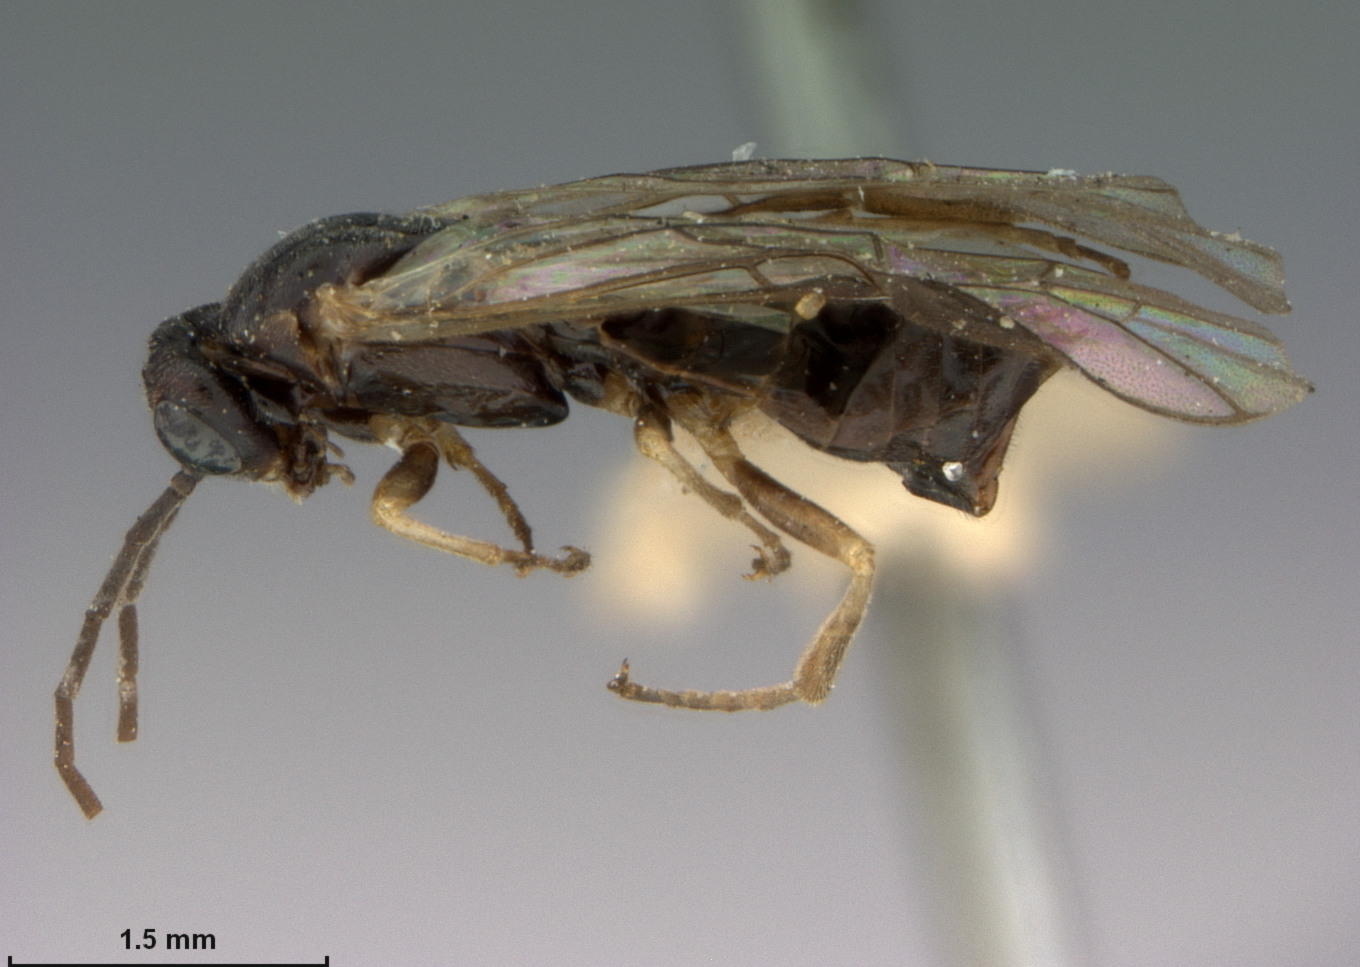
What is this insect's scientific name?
Pontania atra
